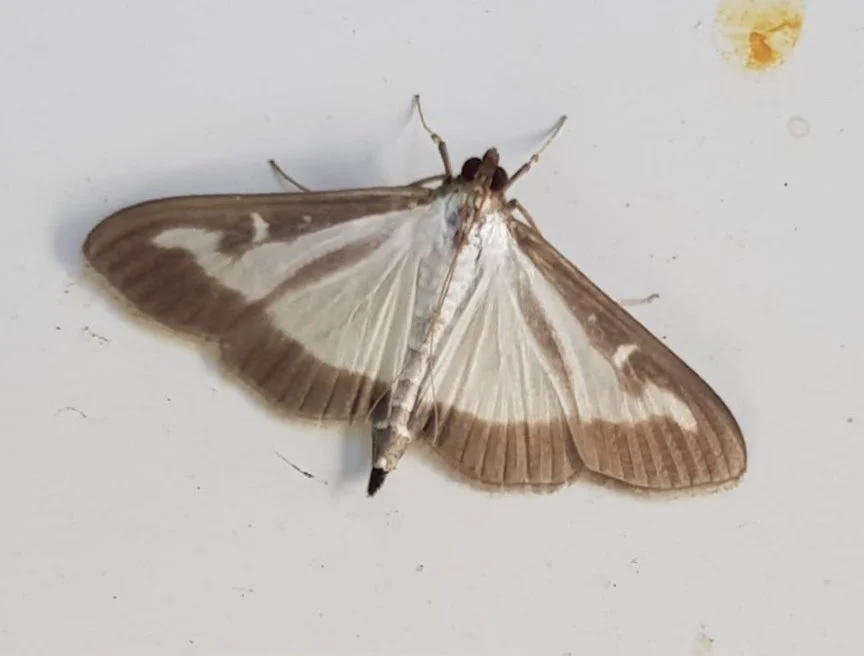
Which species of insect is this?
Cydalima perspectalis
